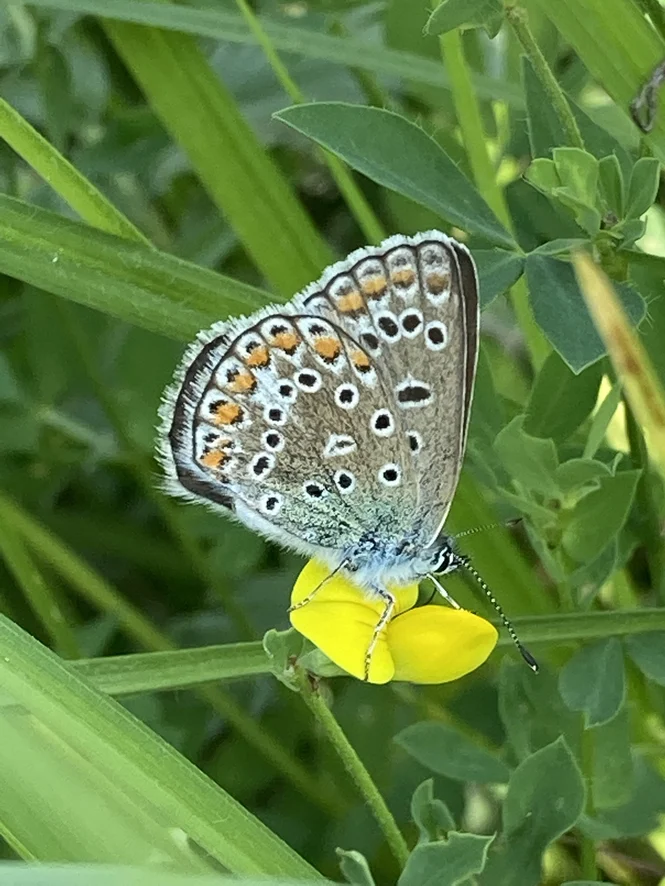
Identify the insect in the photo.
Polyommatus icarus
